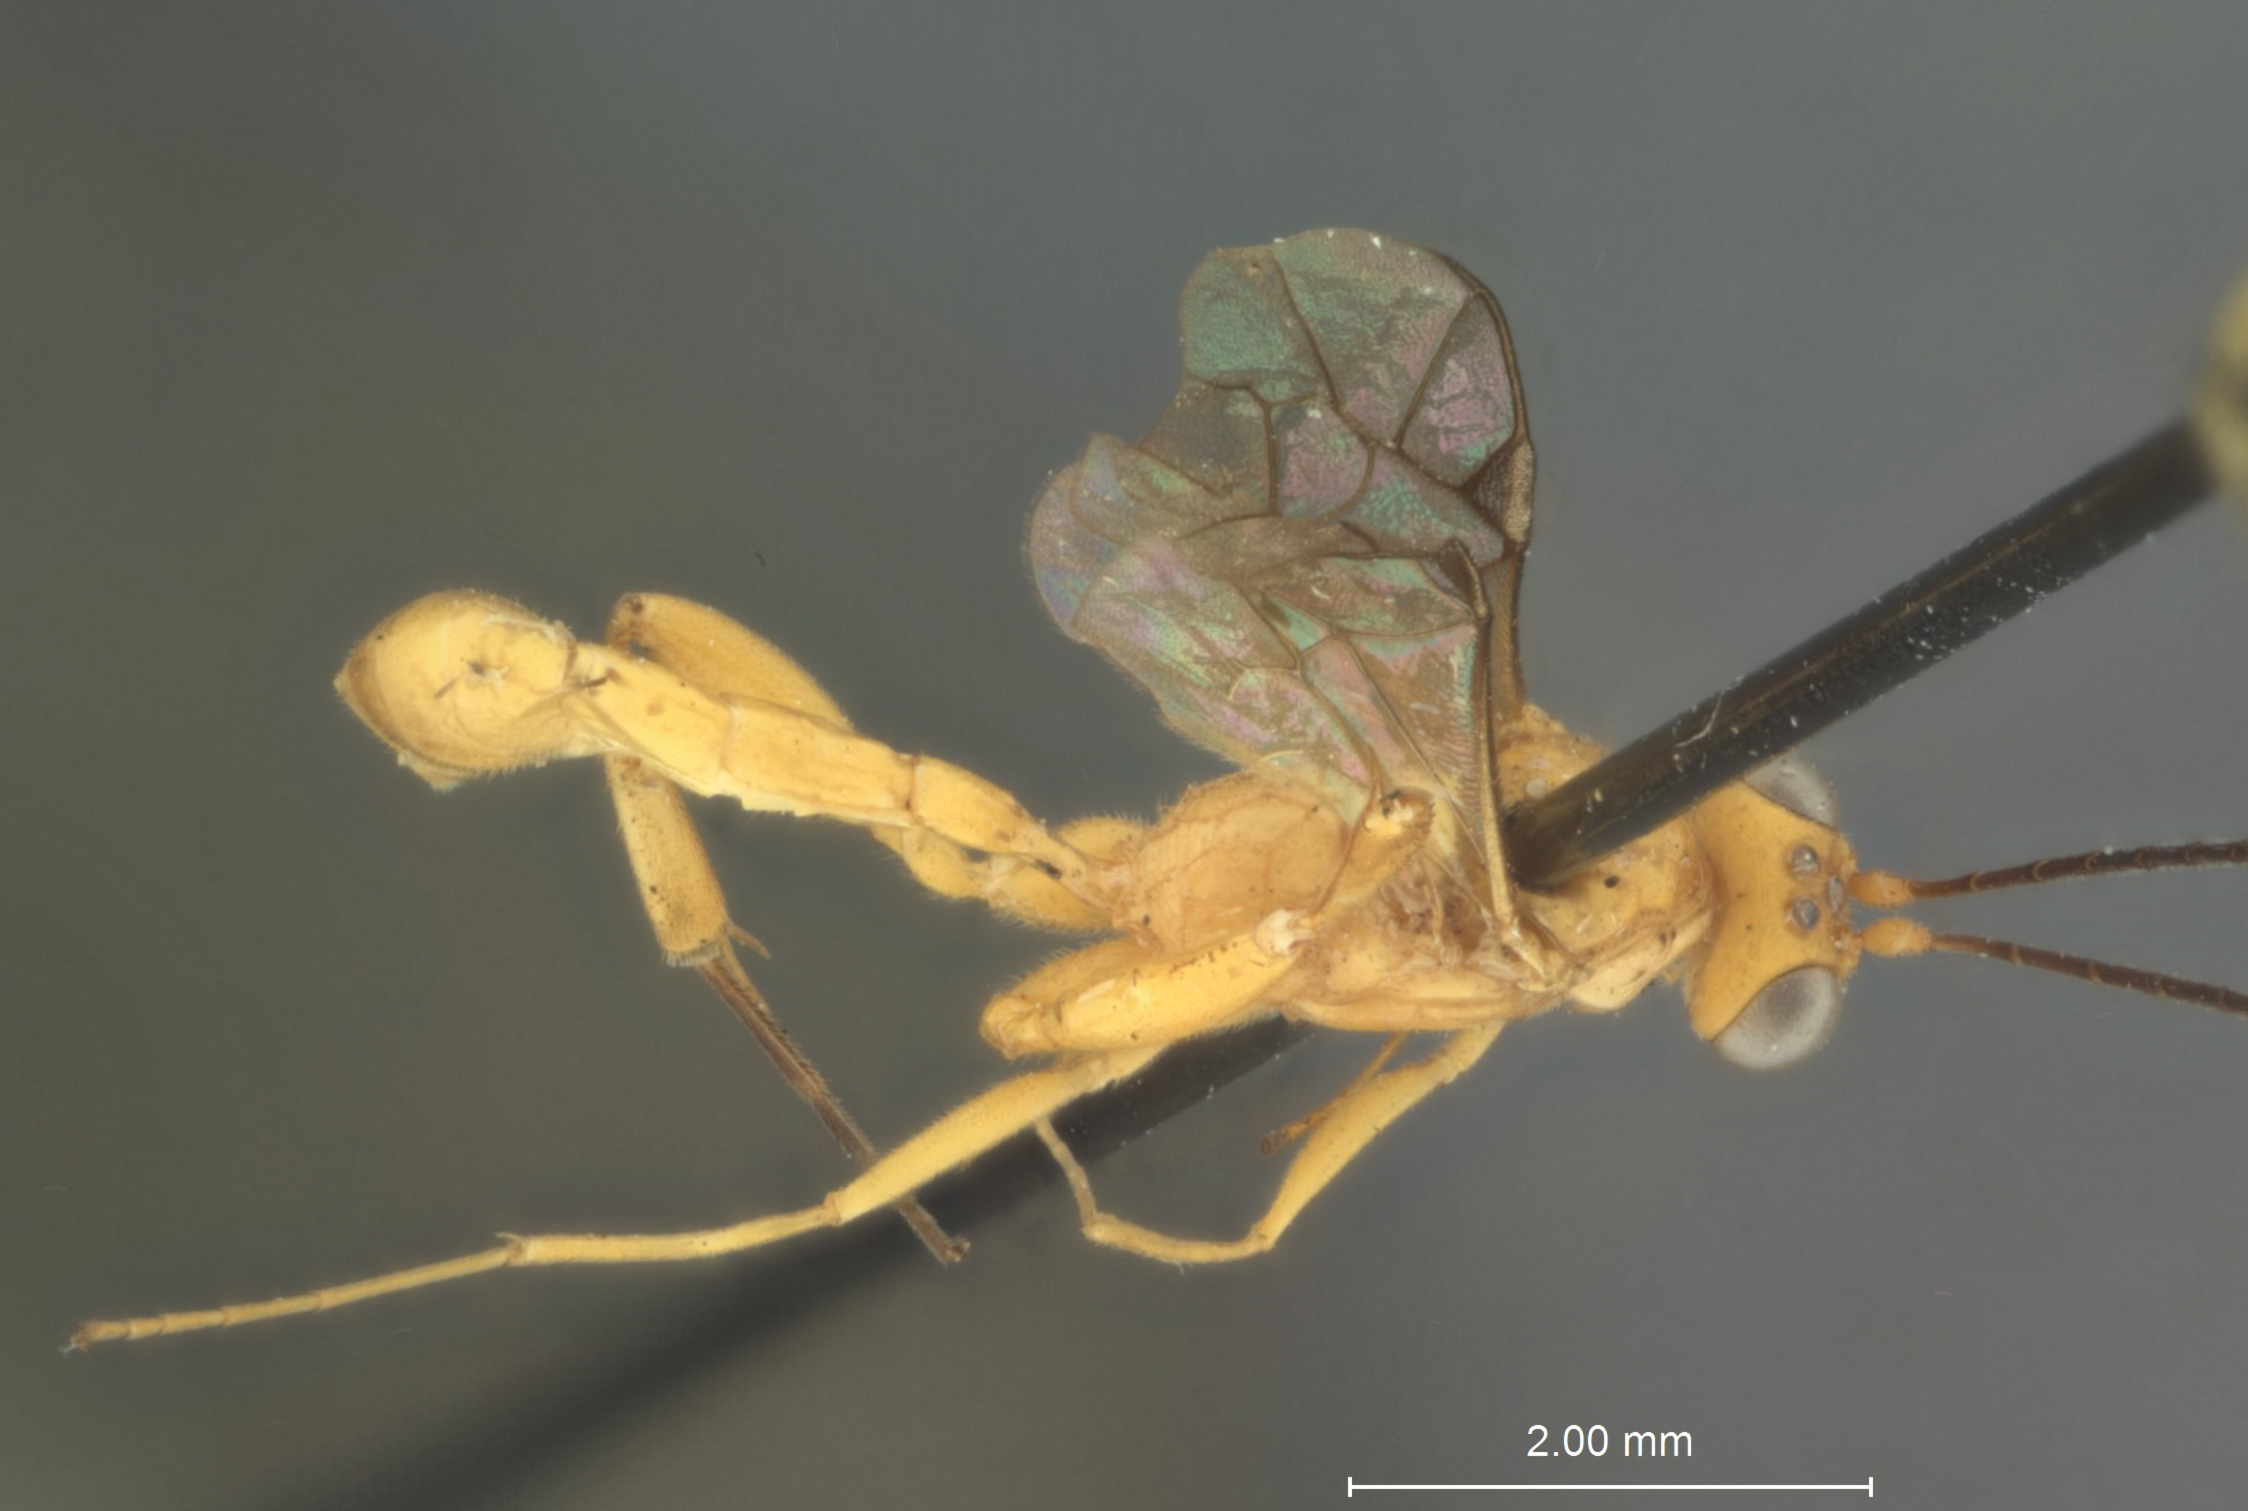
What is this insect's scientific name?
Pristomerus flavus
